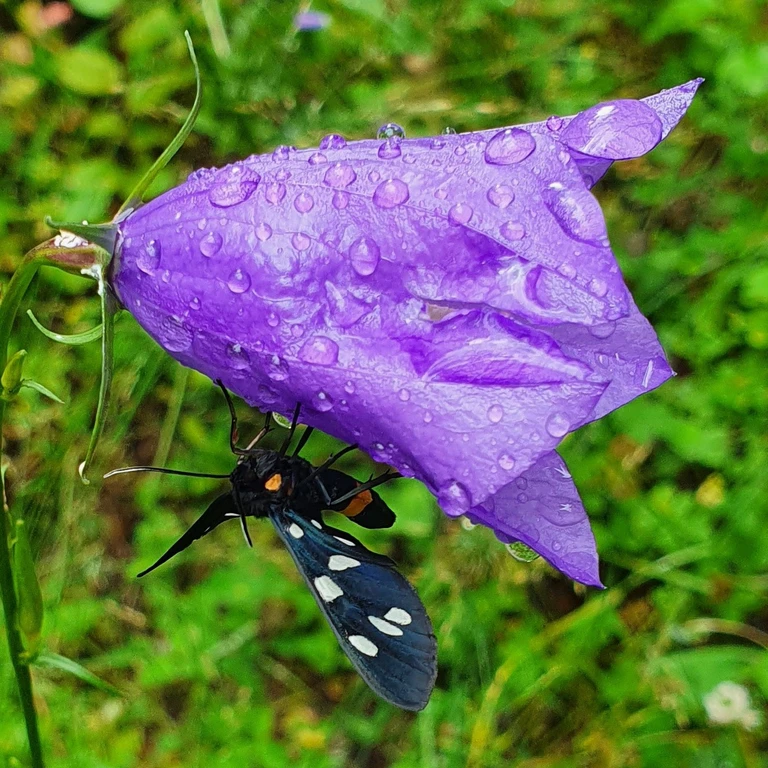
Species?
Amata phegea
